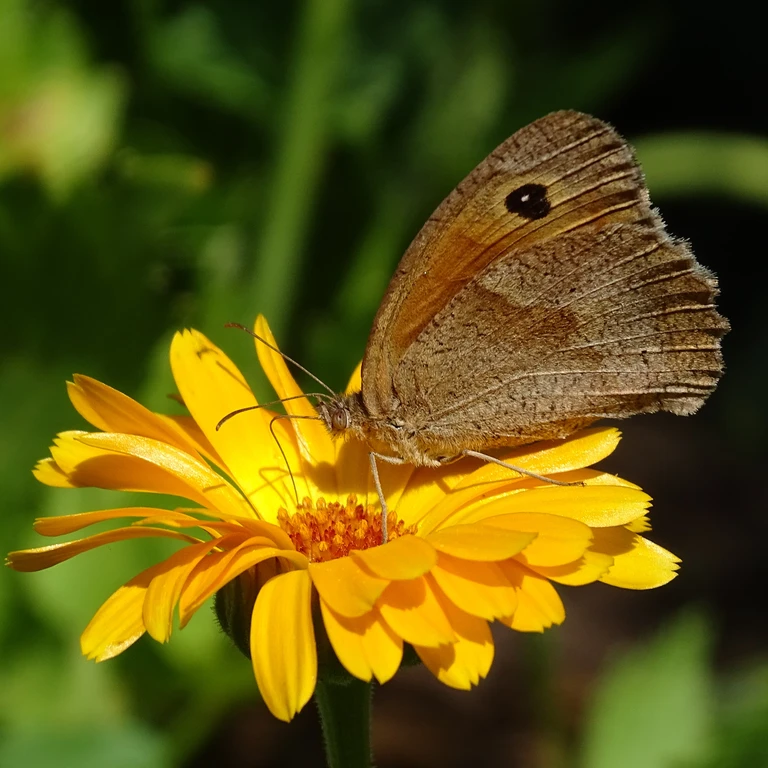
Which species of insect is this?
Maniola jurtina
